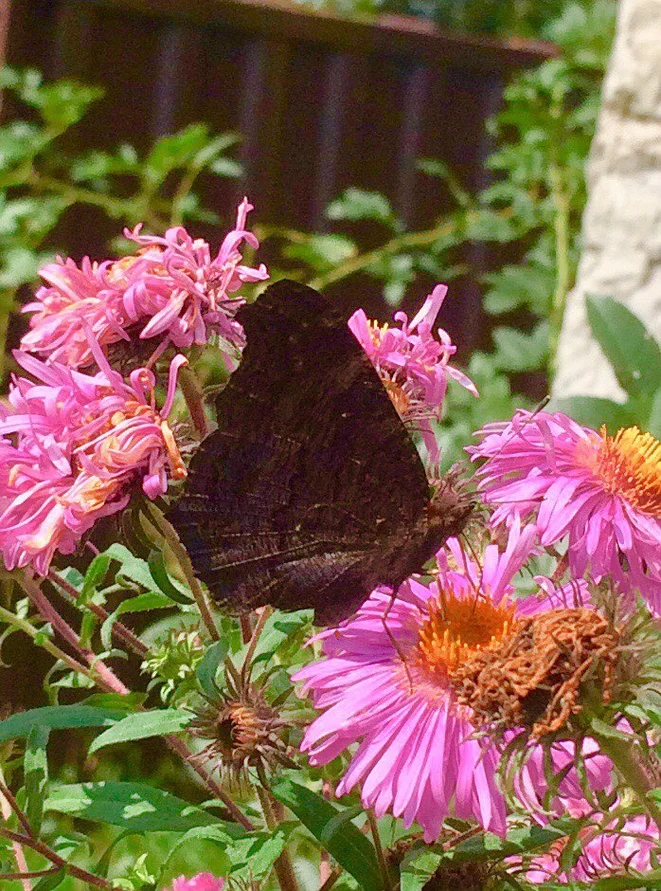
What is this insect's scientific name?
Aglais io
